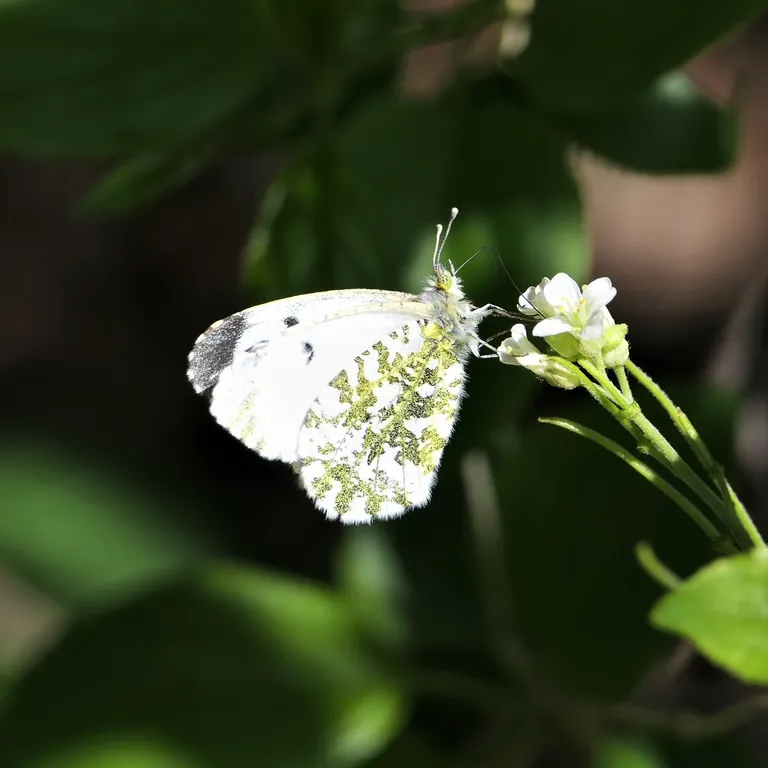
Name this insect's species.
Anthocharis cardamines
